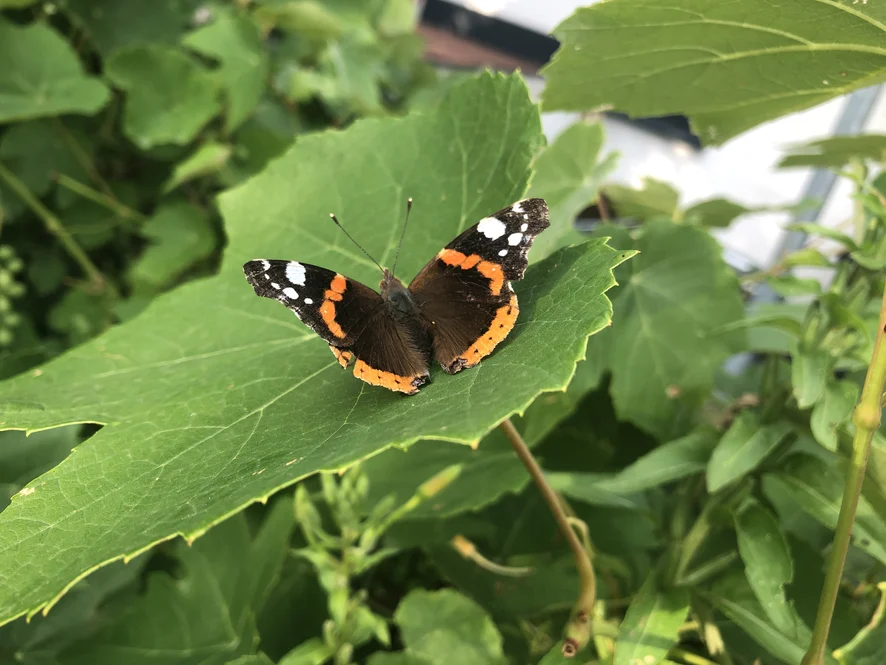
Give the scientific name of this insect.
Vanessa atalanta
